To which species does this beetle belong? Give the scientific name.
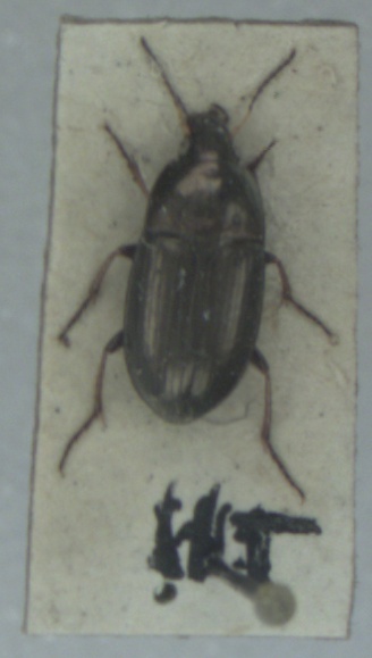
Amara aenea
